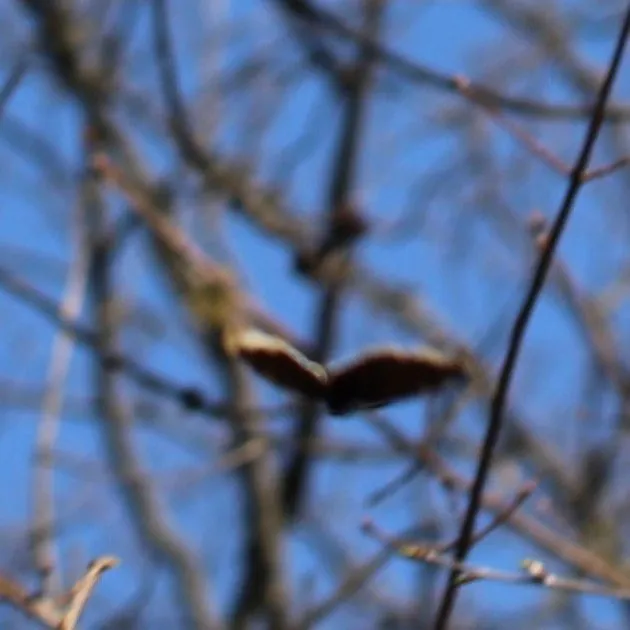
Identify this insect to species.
Nymphalis antiopa
